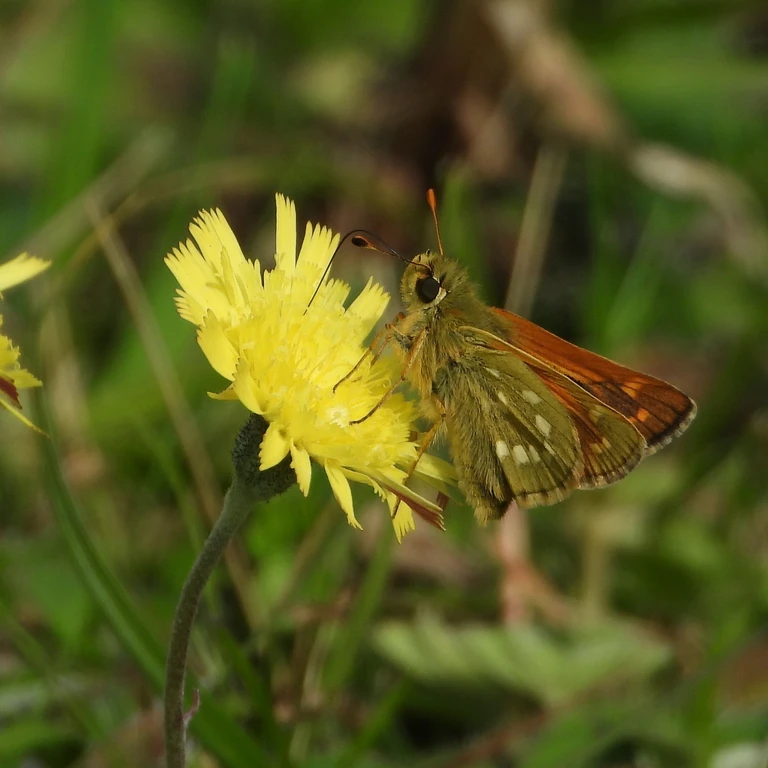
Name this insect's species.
Hesperia comma
